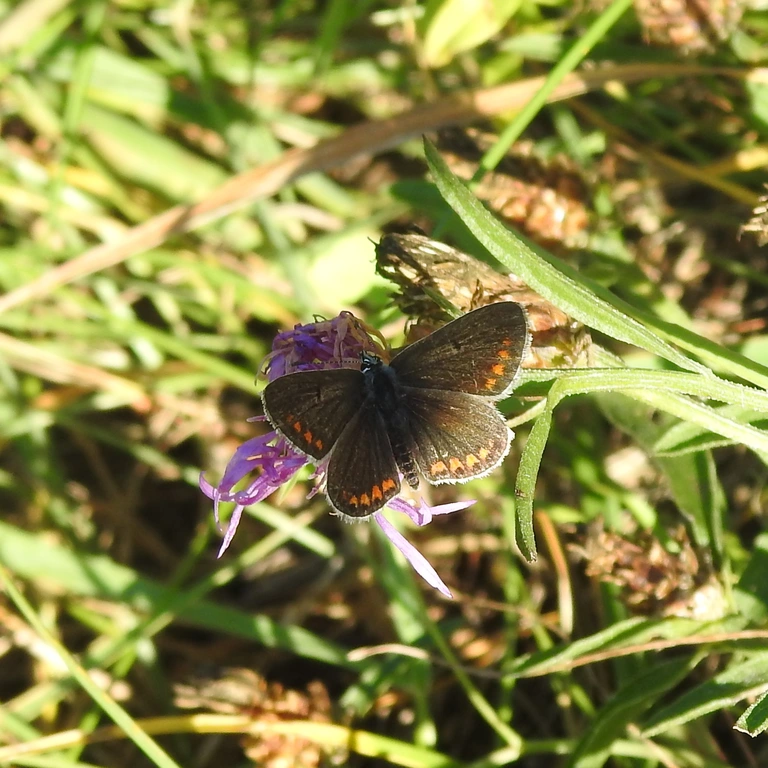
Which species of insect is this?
Aricia agestis/artaxerxes
